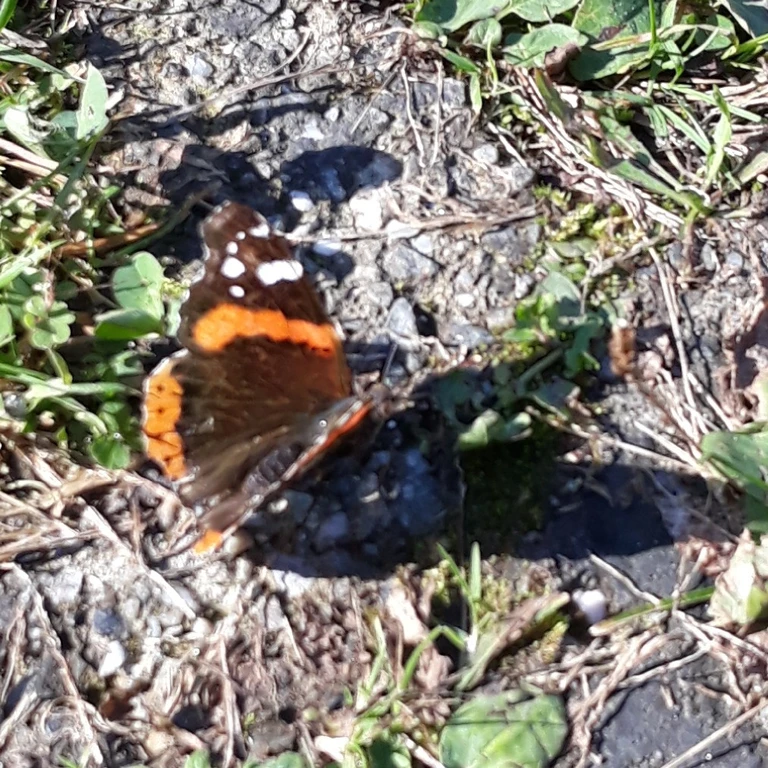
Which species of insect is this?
Vanessa atalanta
